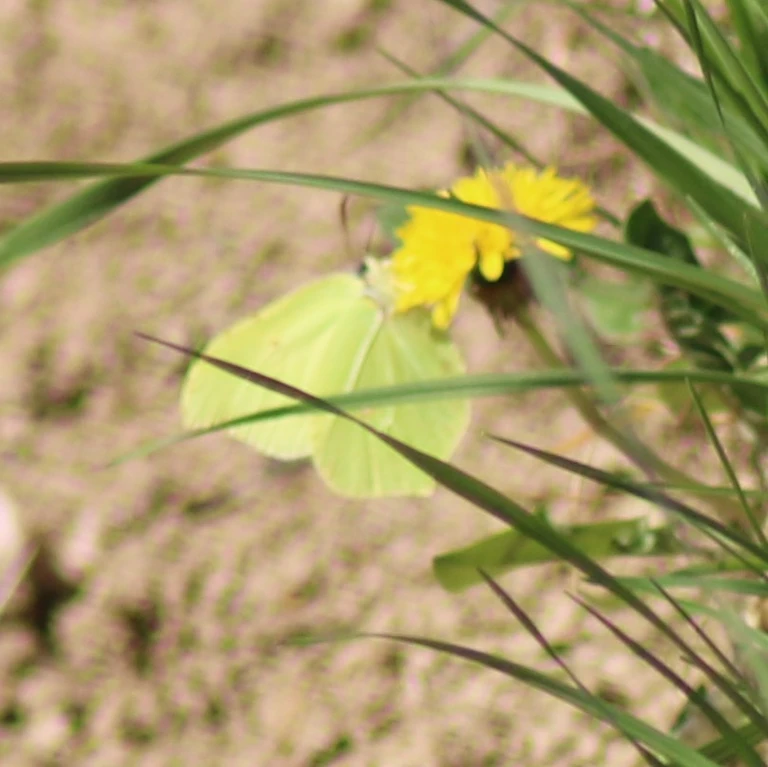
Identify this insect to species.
Gonepteryx rhamni
